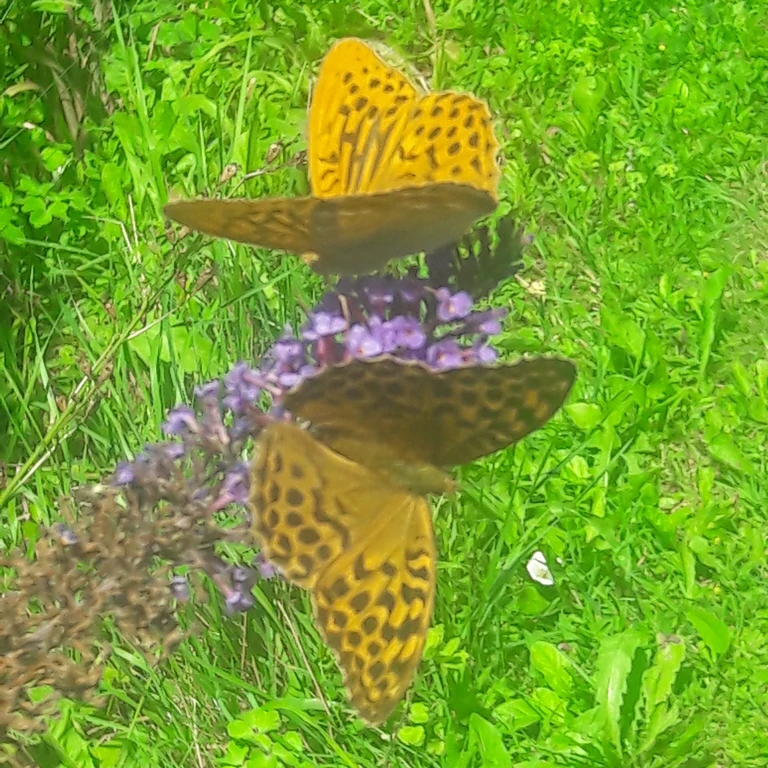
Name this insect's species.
Argynnis paphia
